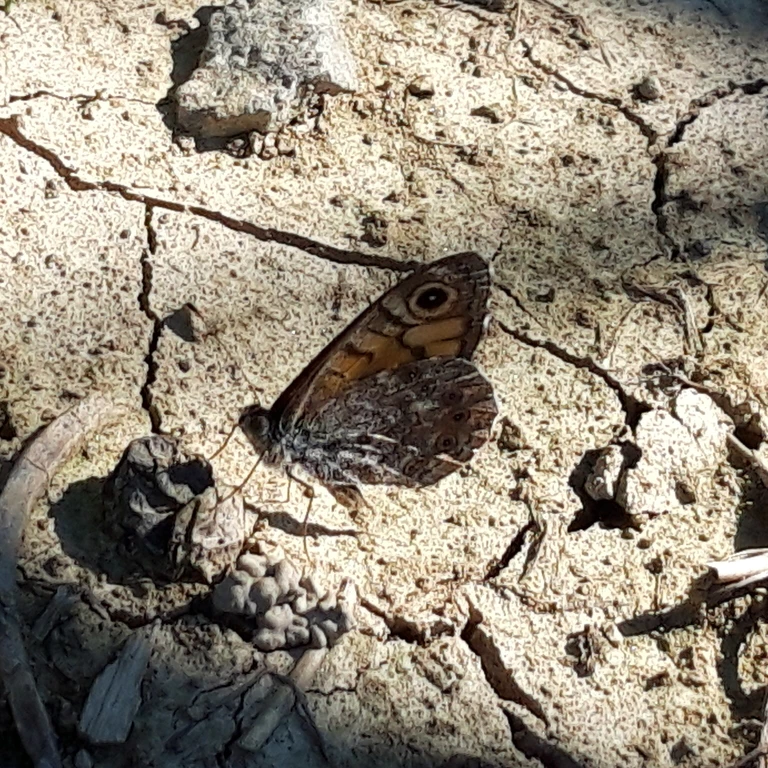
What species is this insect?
Lasiommata megera (also Pararge megera)
